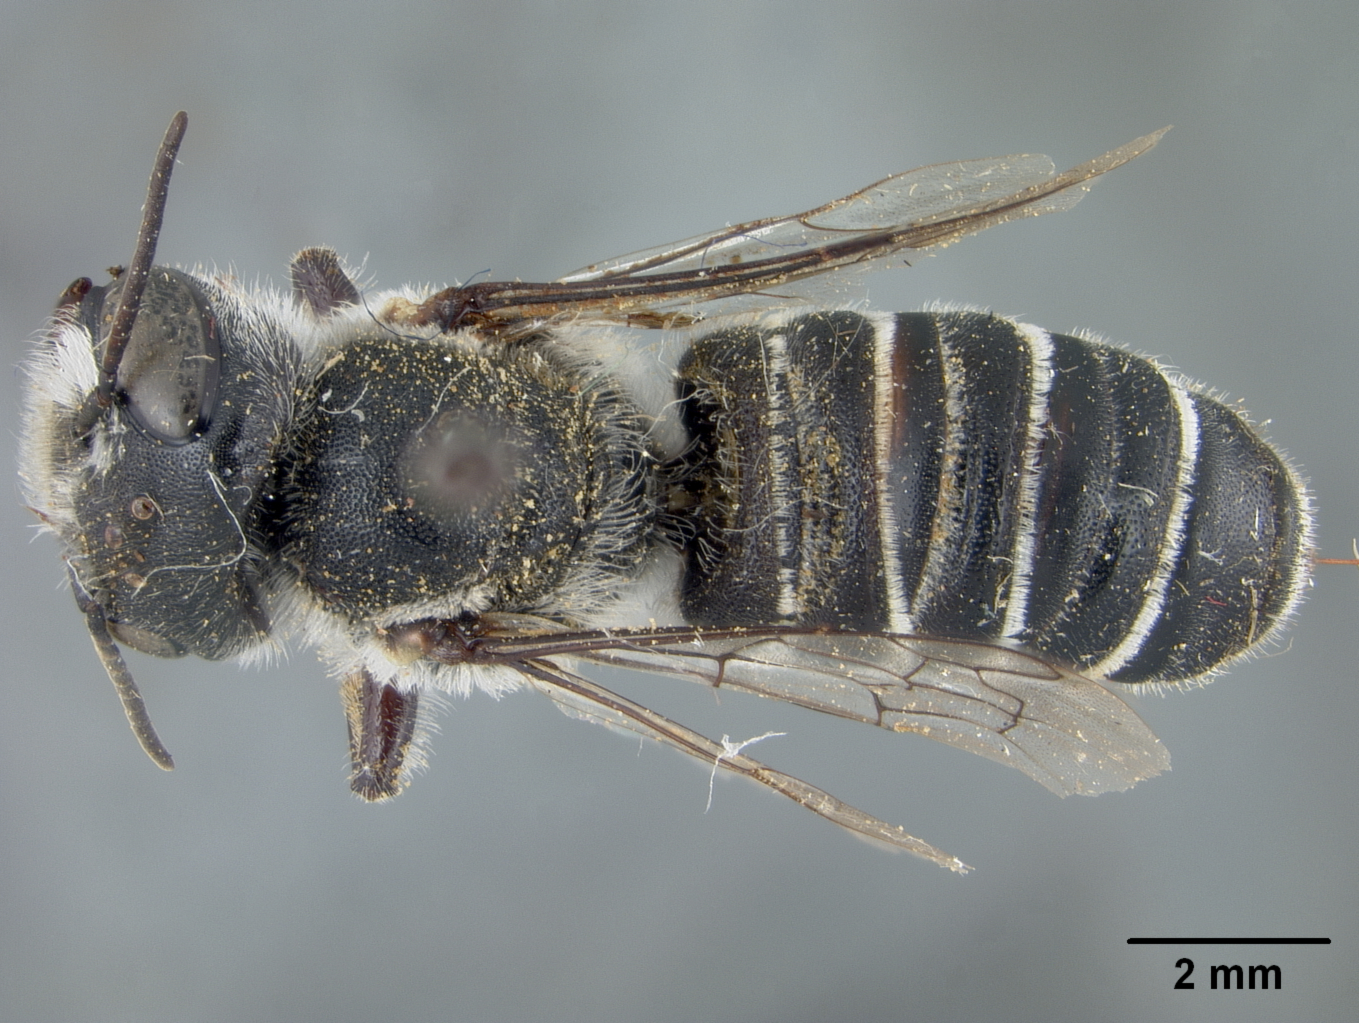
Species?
Megachile tucsonensis
